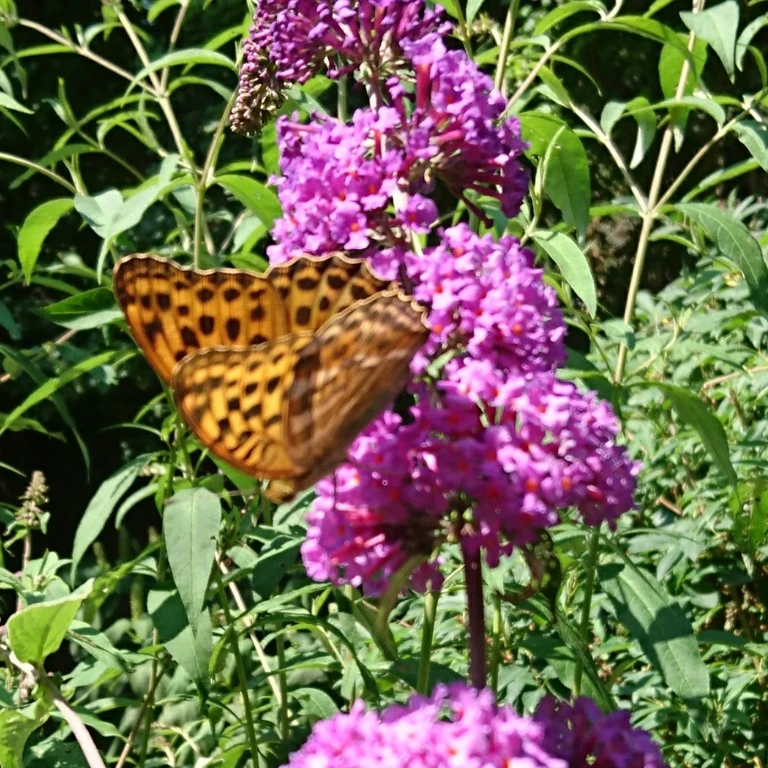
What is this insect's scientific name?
Argynnis paphia
